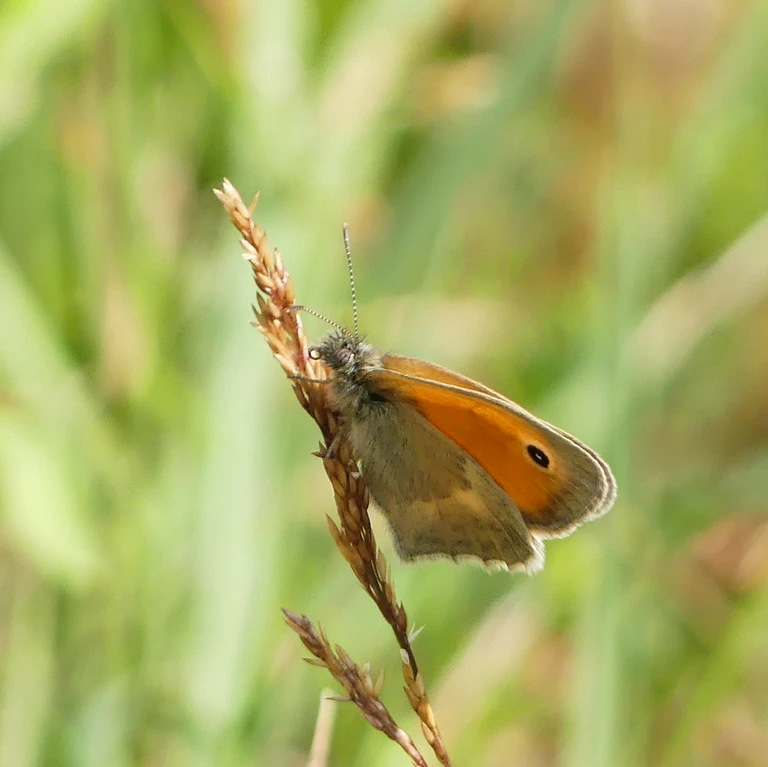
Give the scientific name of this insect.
Coenonympha pamphilus
